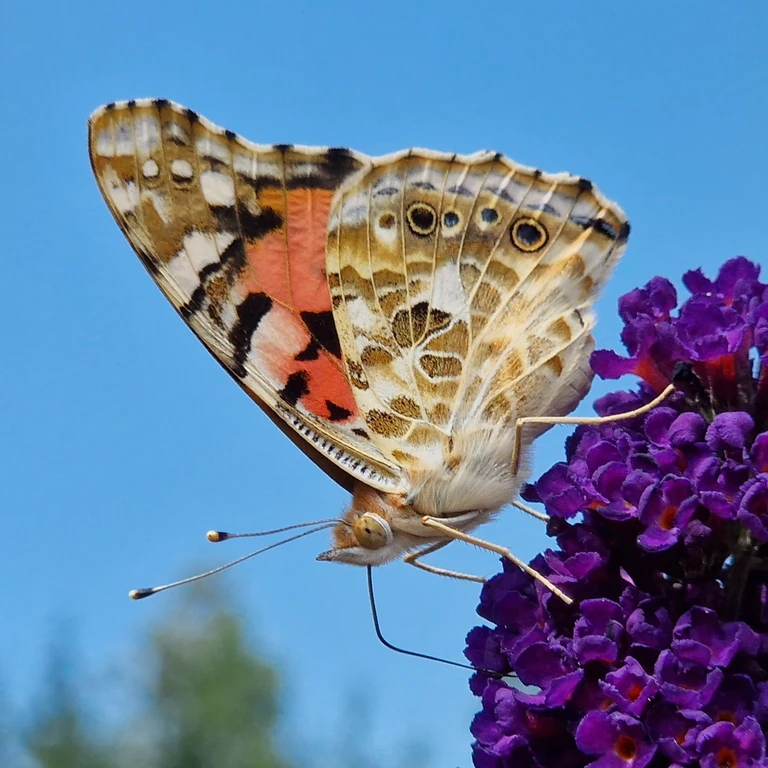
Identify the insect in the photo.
Vanessa cardui
